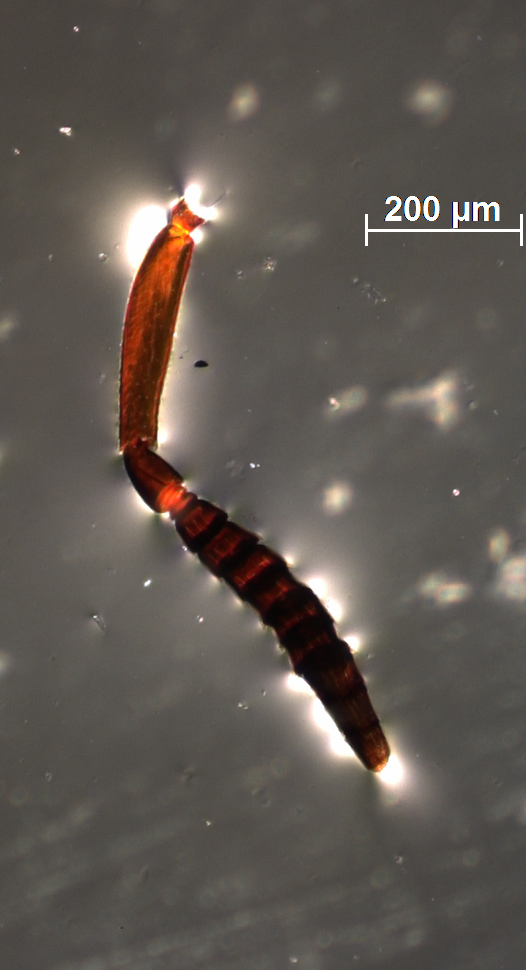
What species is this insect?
Pachyneuron kamathi
